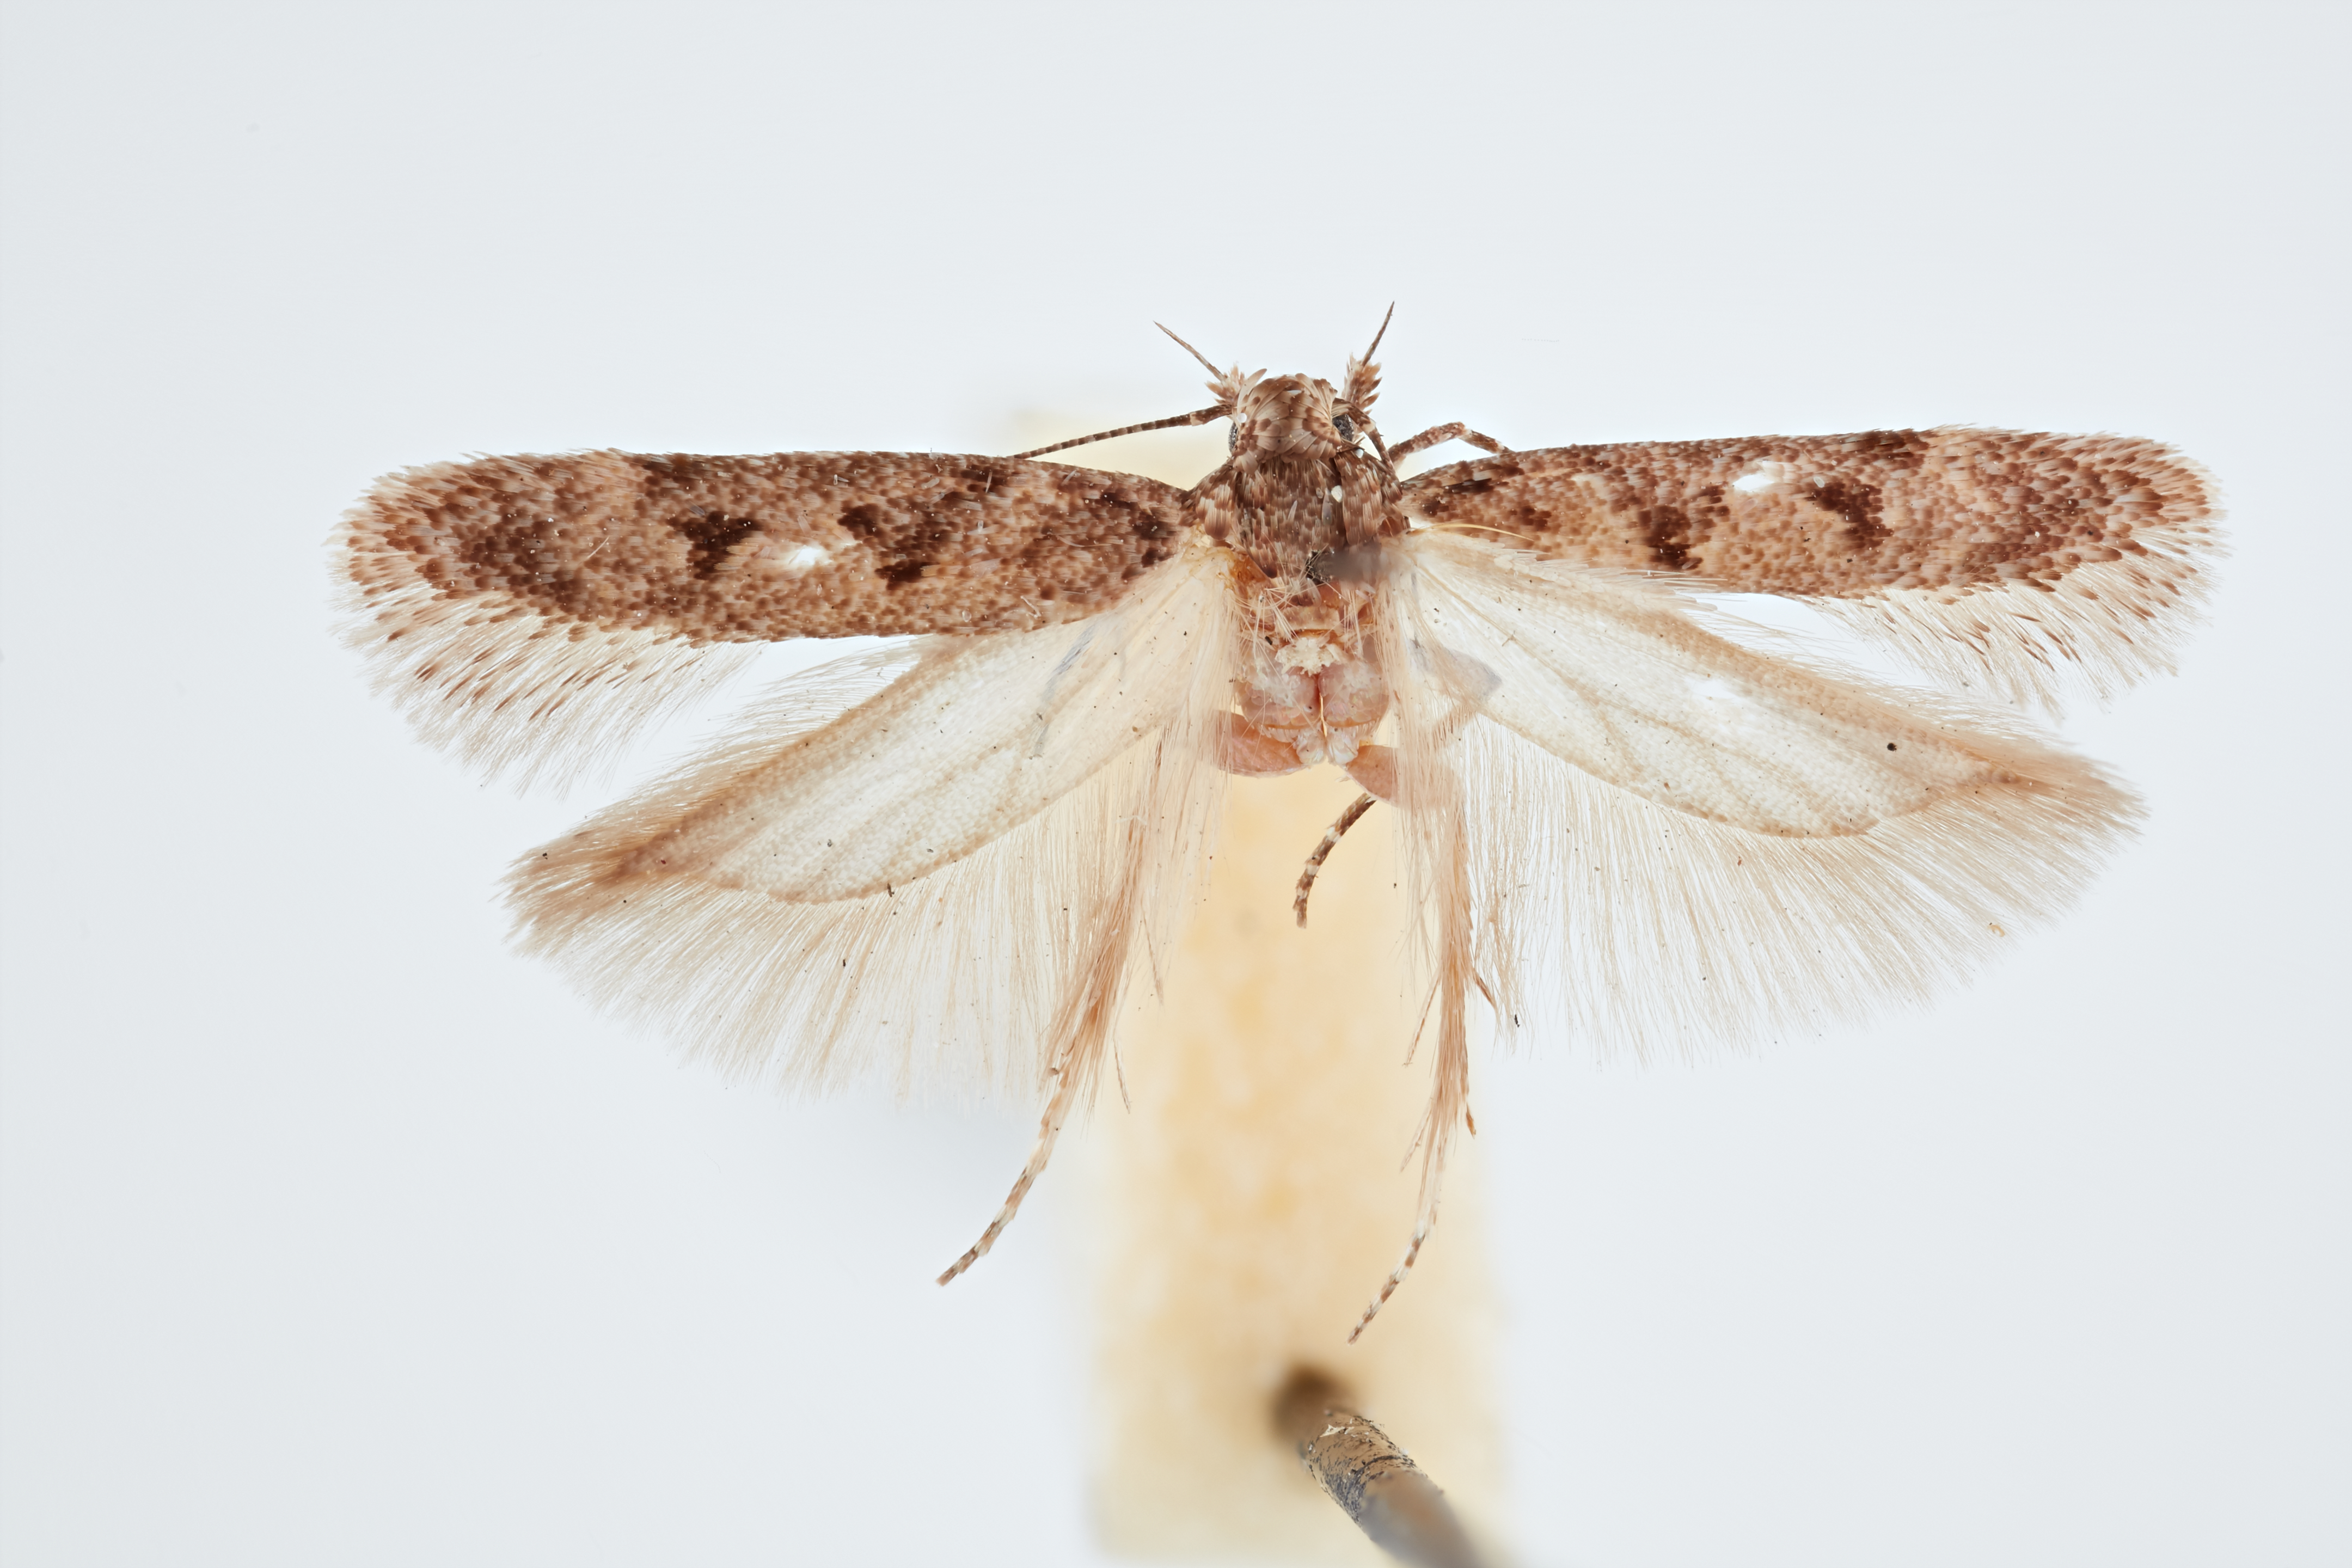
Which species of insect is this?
Faculta triangulella
